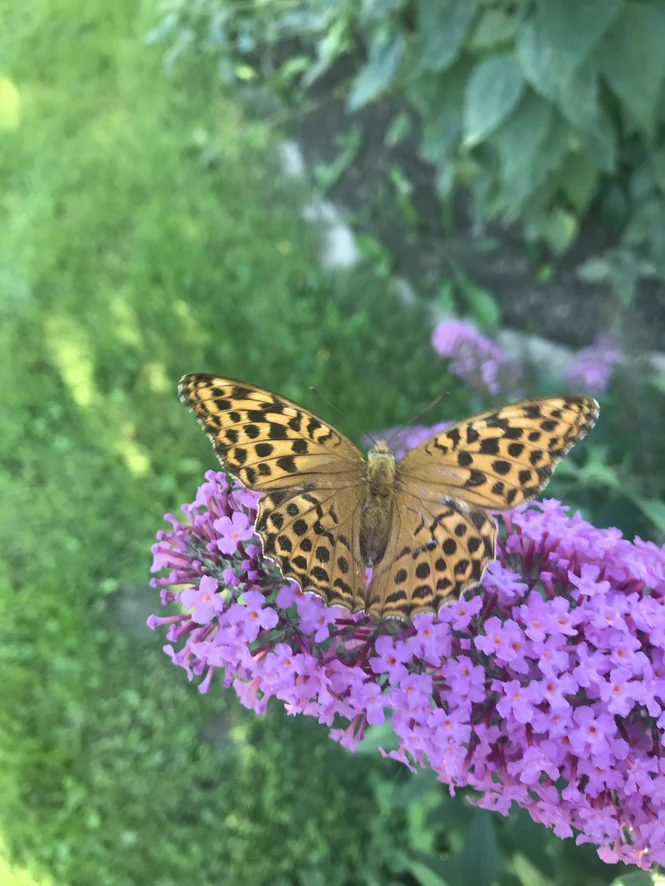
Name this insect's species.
Argynnis paphia
